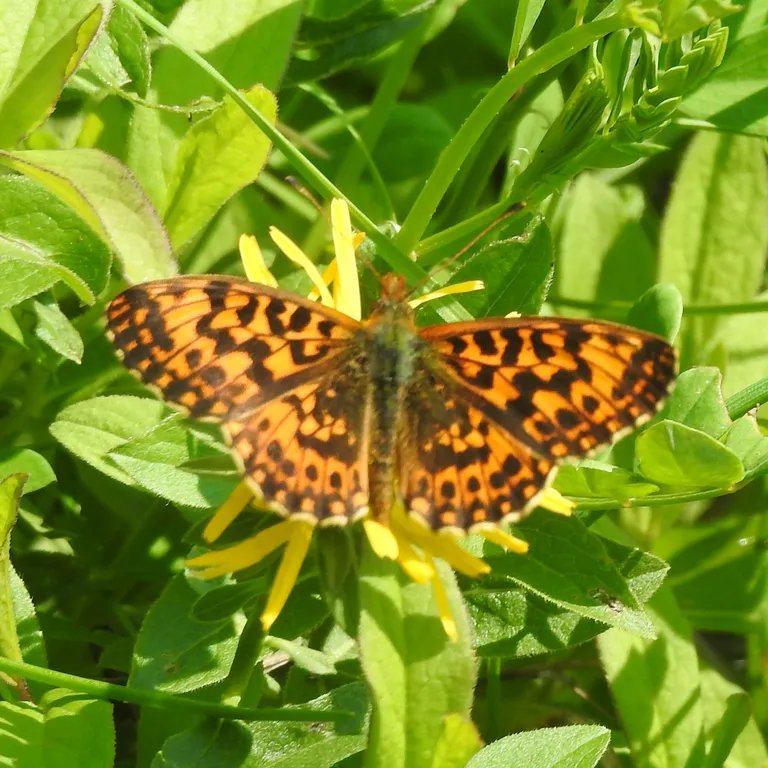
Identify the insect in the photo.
Boloria dia
